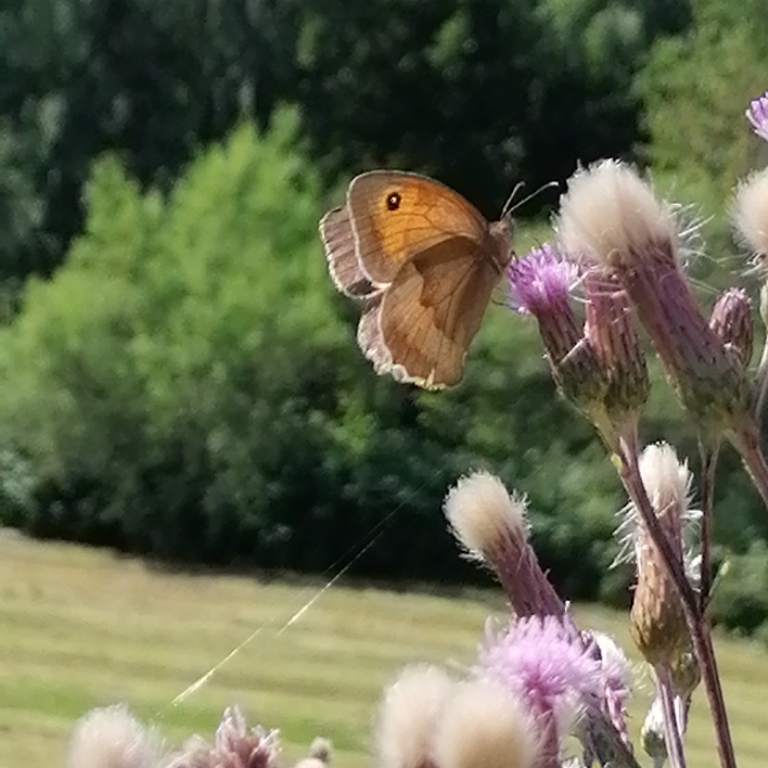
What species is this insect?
Maniola jurtina
